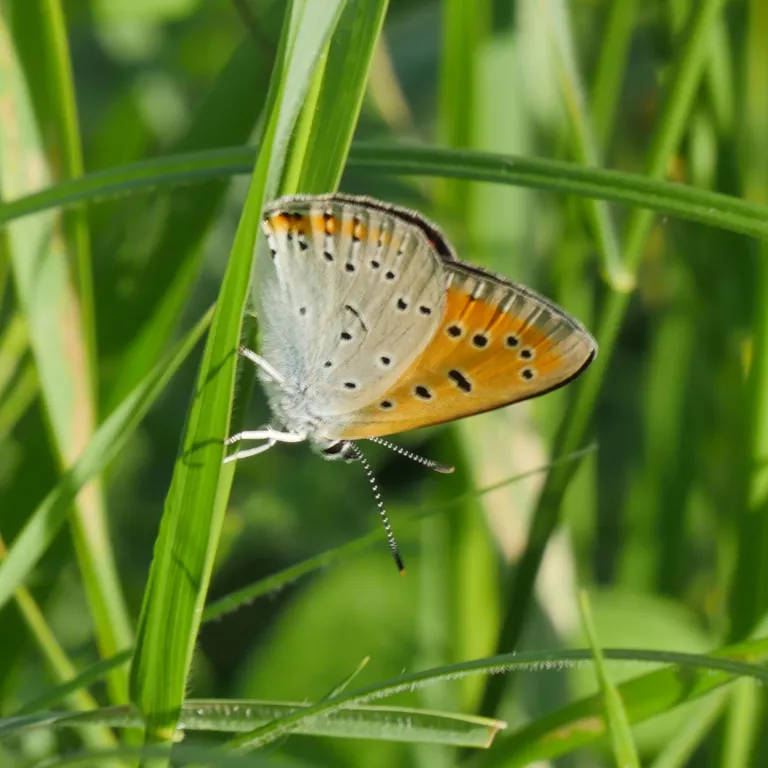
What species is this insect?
Lycaena dispar
